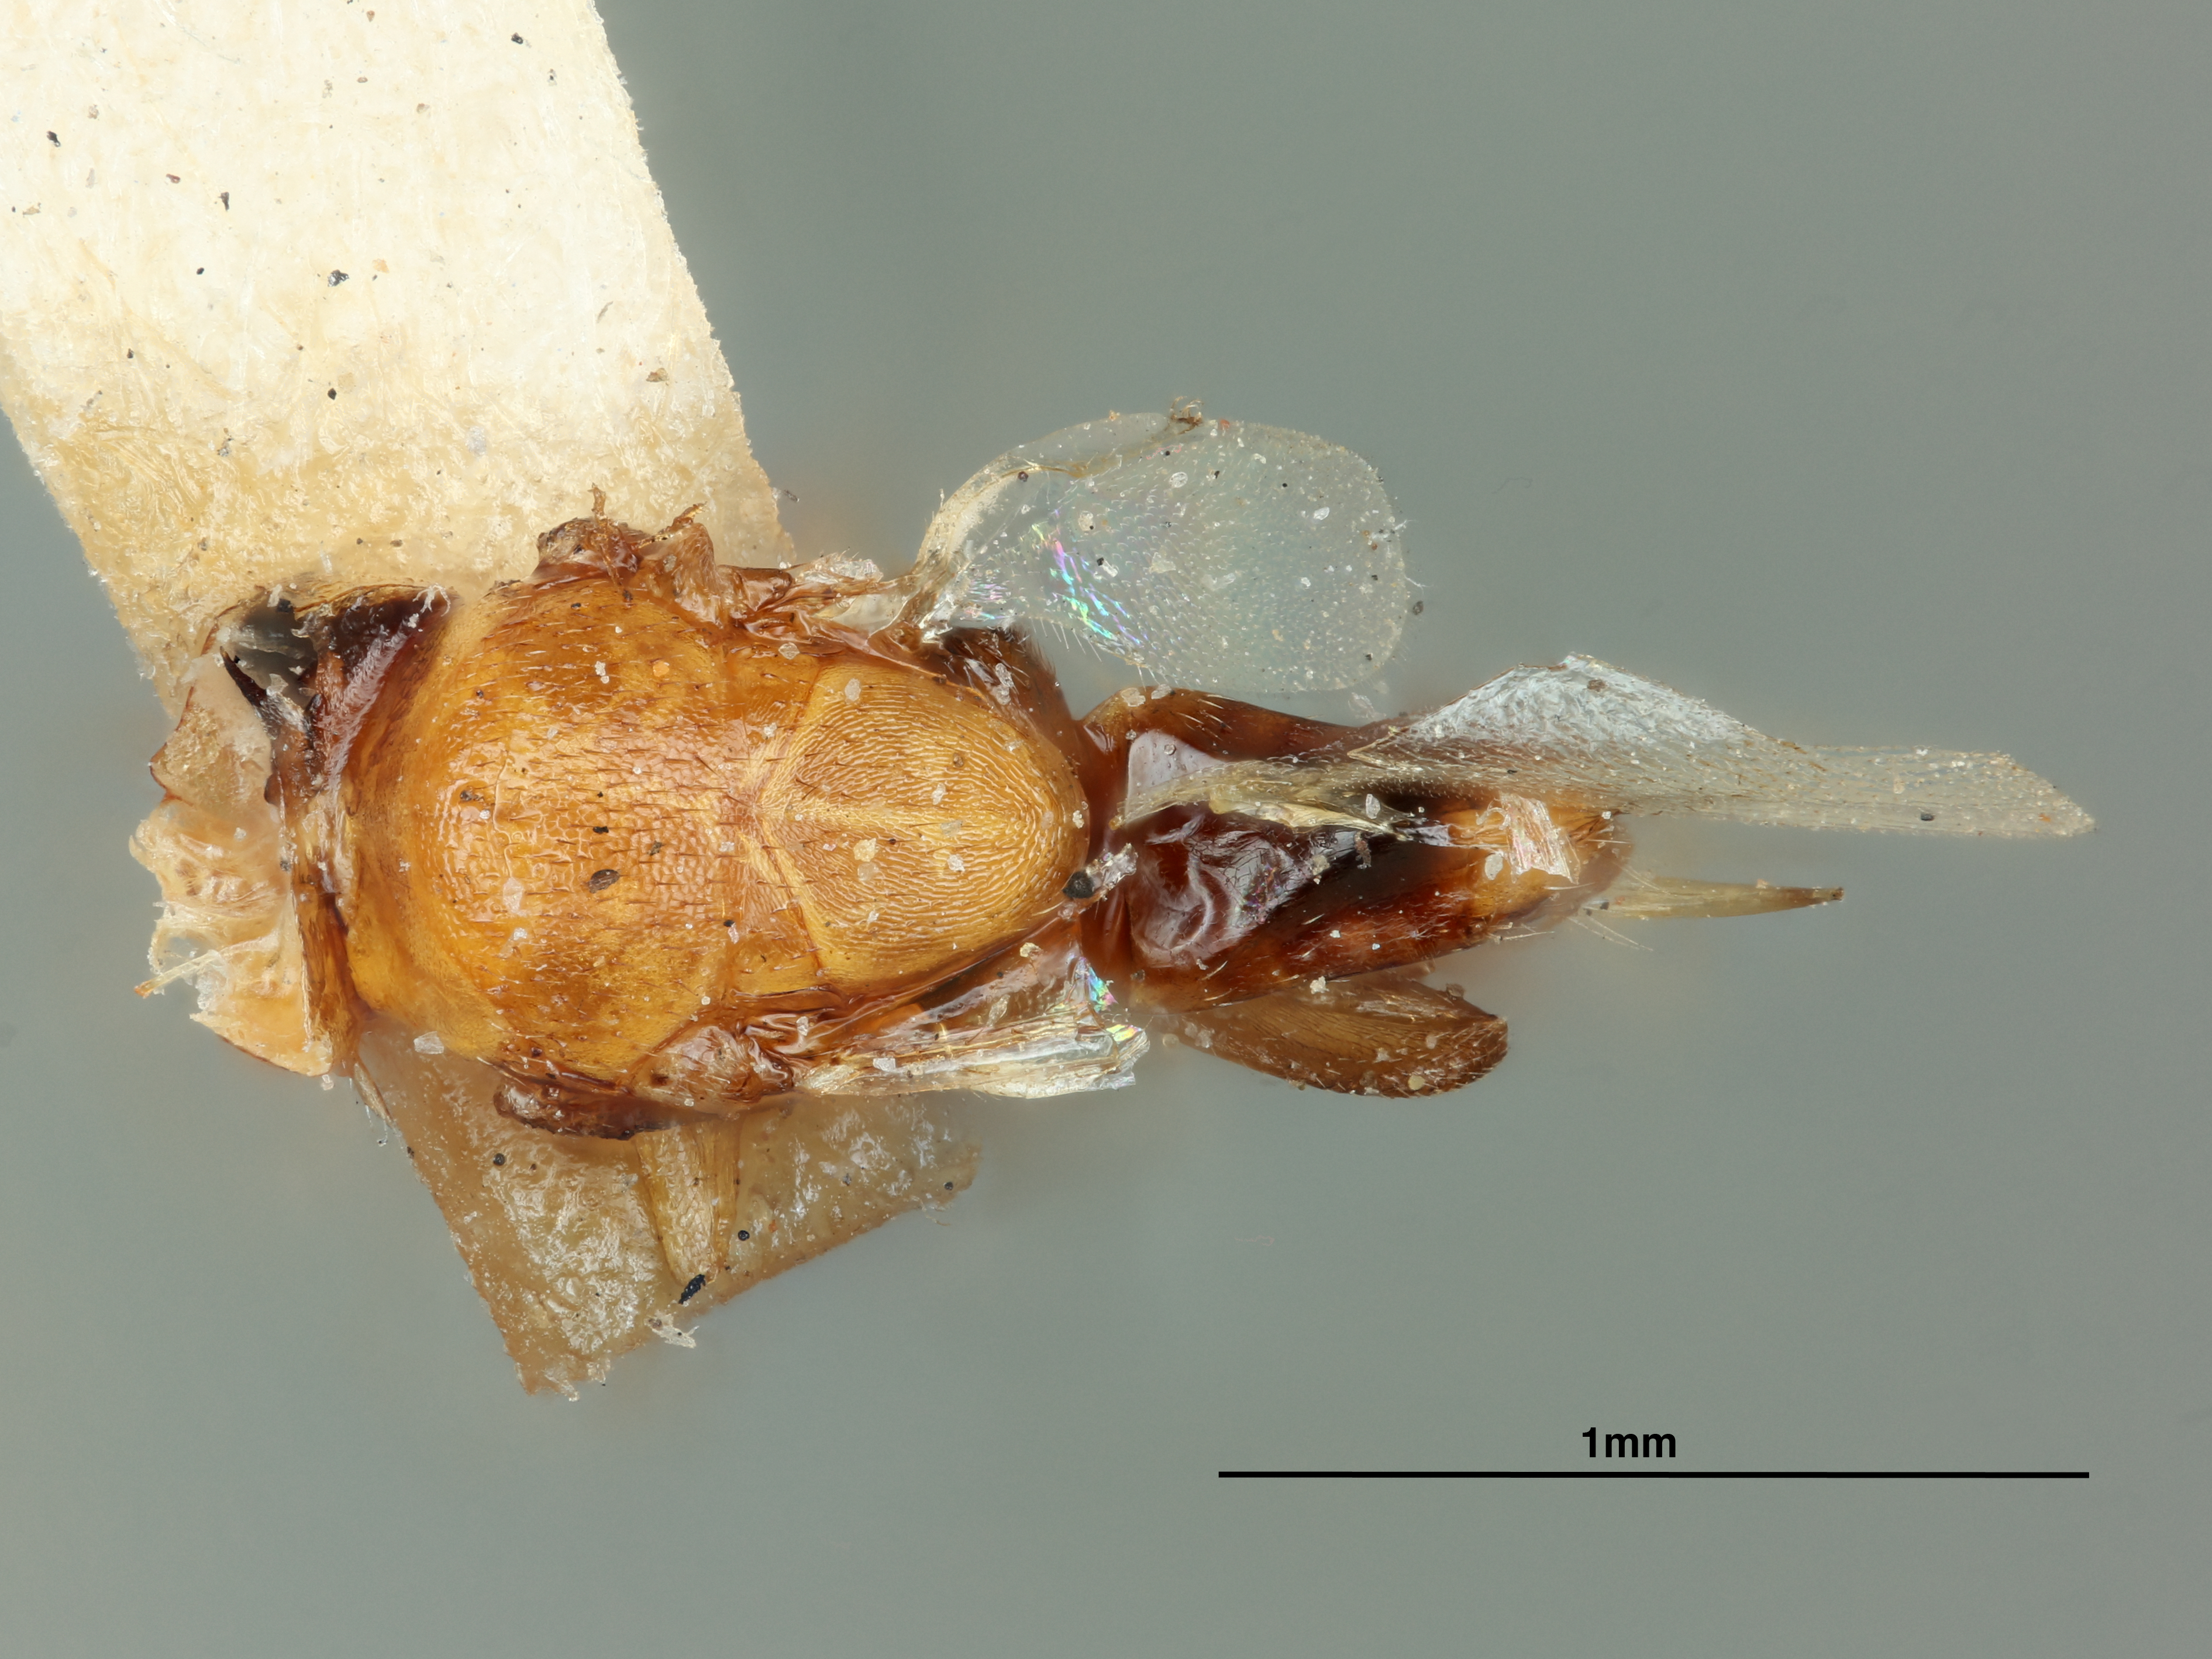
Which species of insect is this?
Chestomorpha biformis
